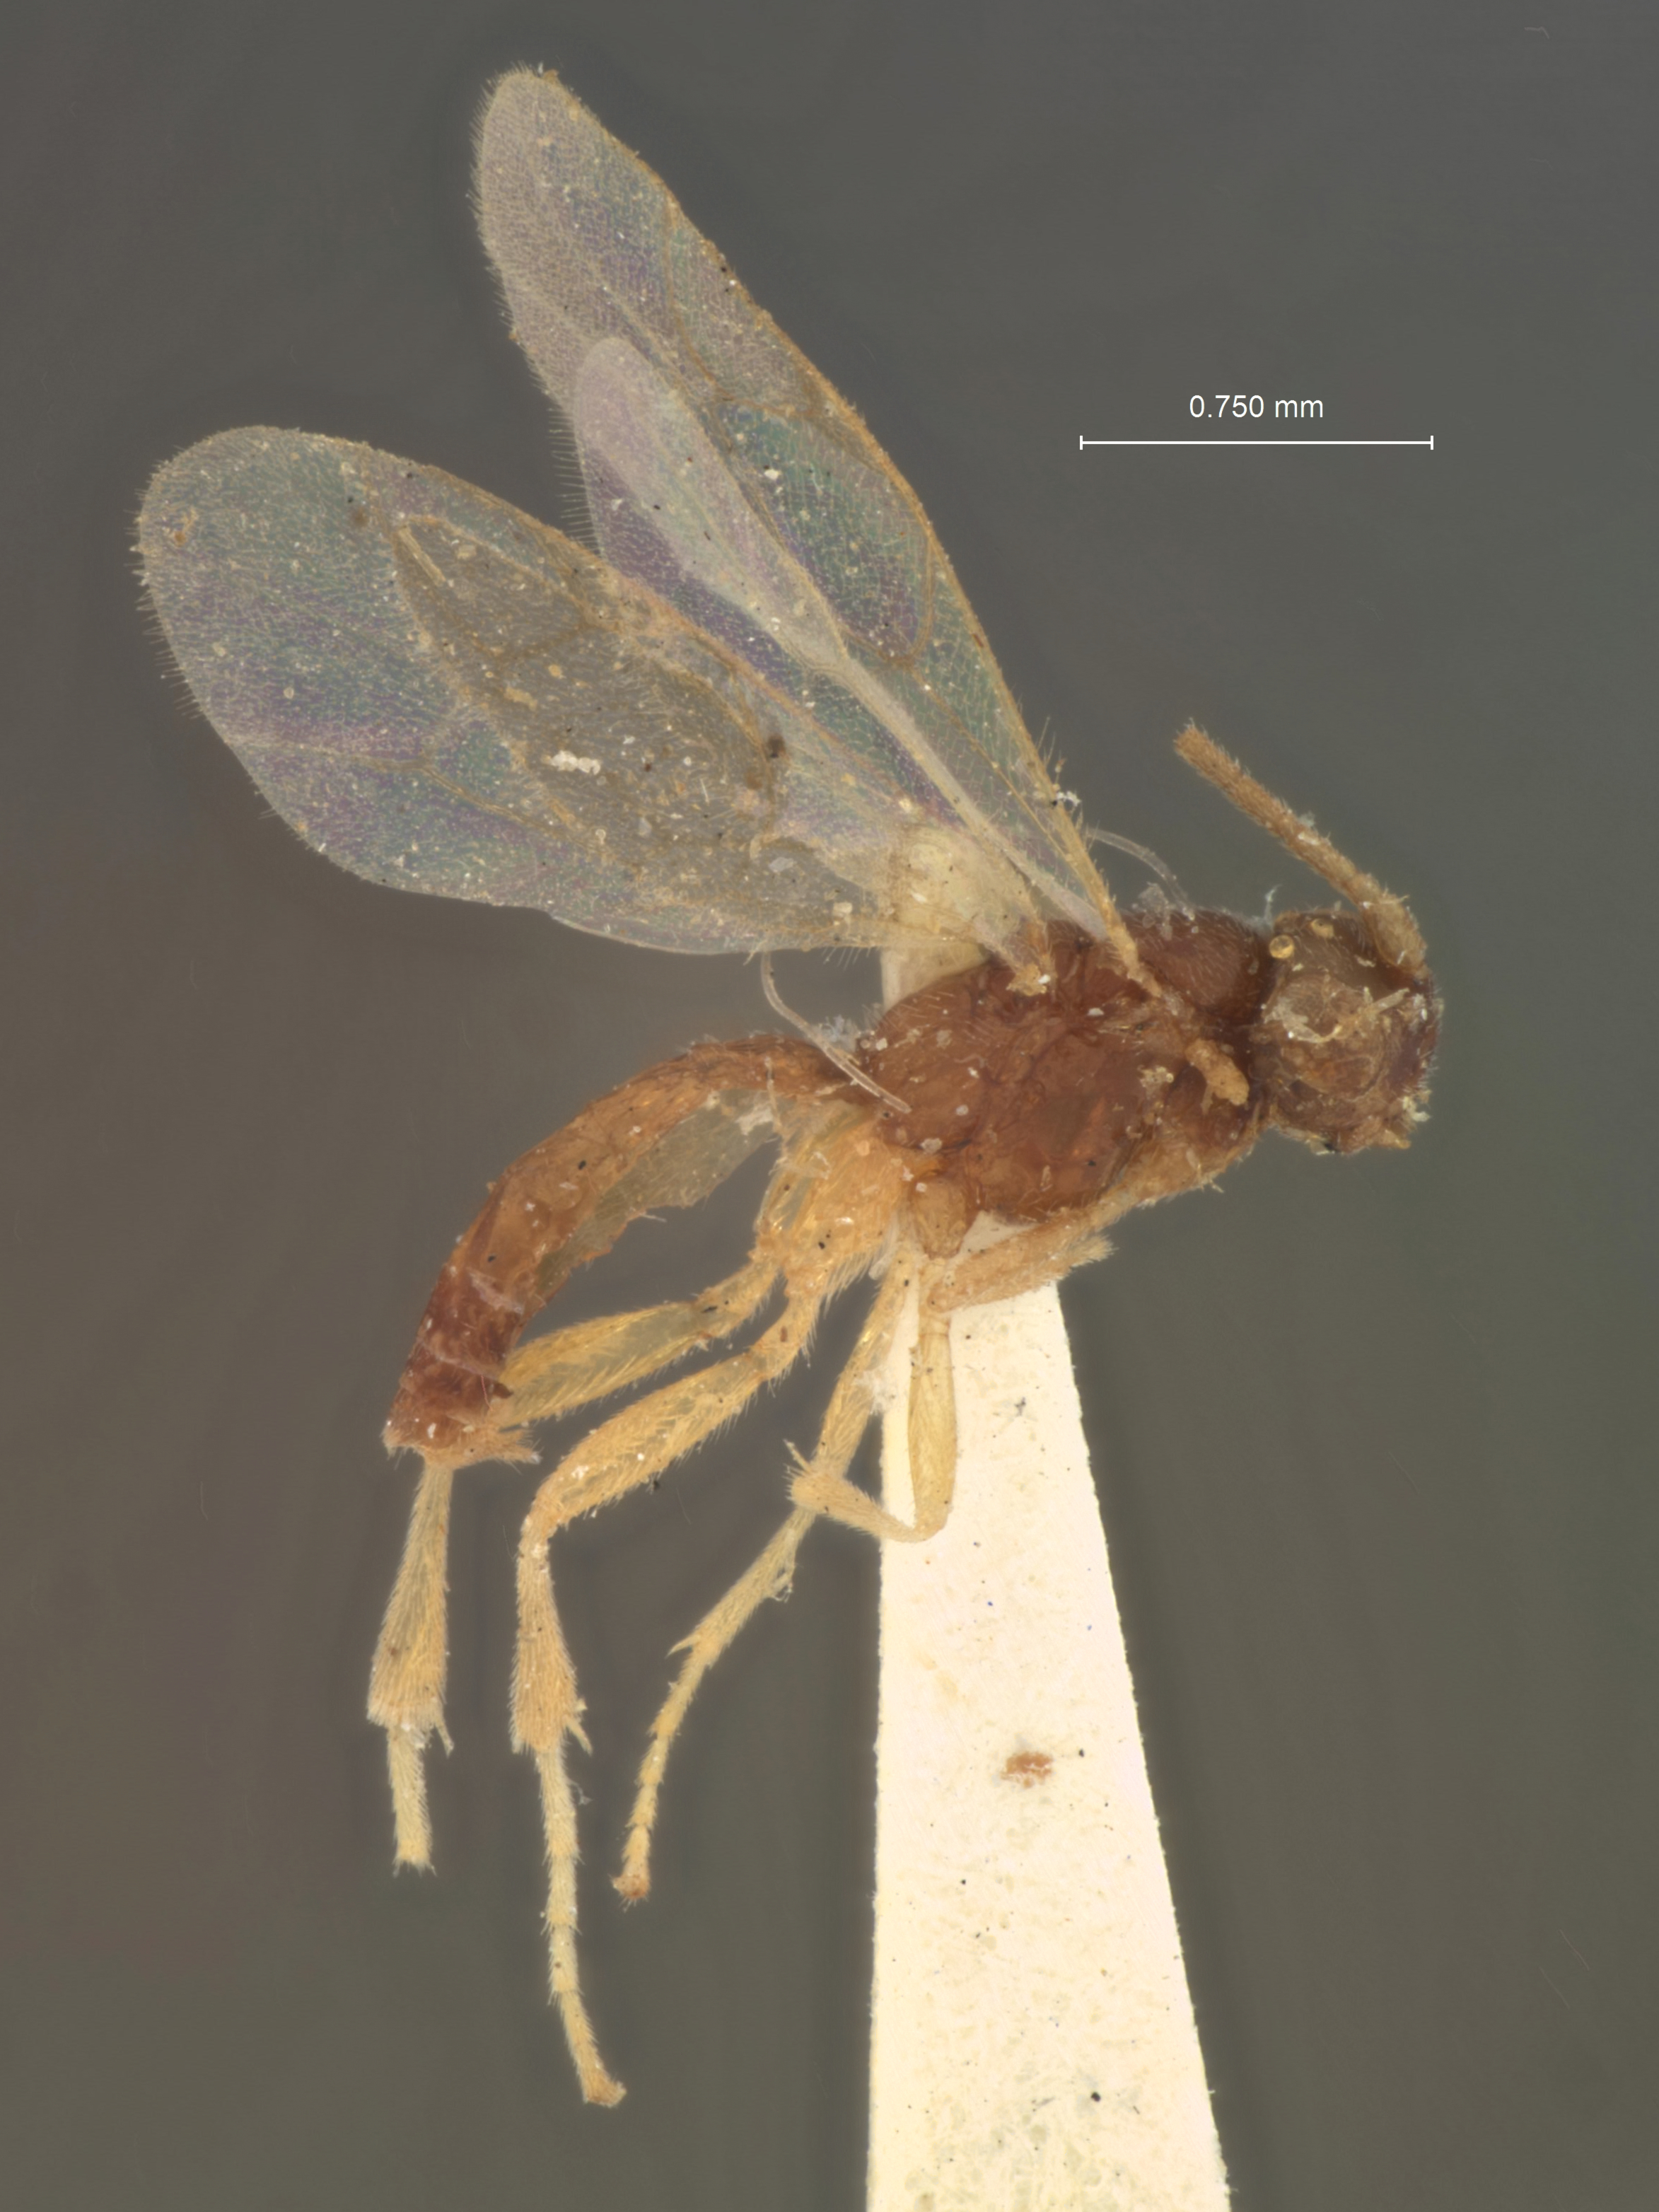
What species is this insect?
Deleter suffuscus
